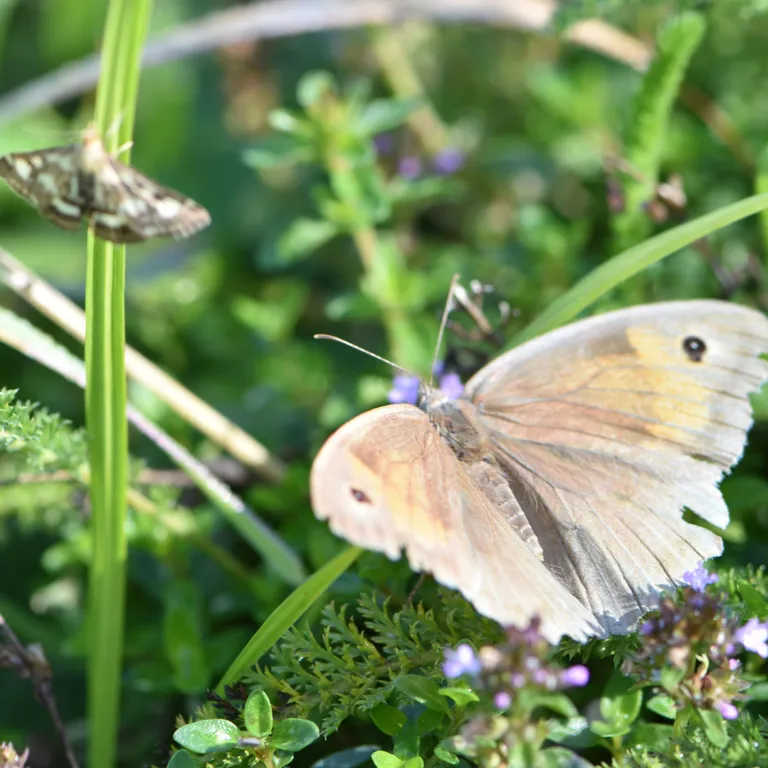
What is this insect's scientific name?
Maniola jurtina
